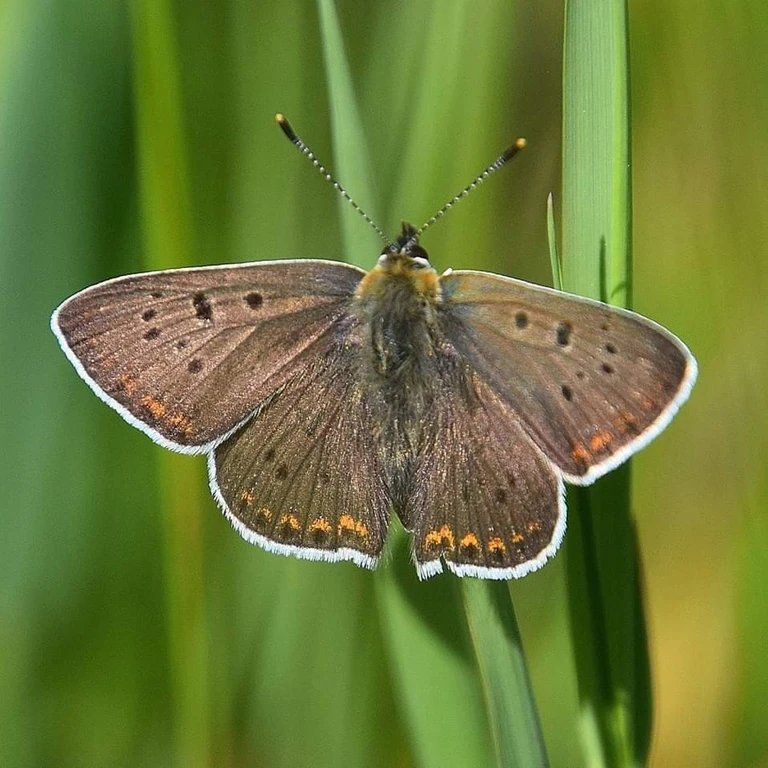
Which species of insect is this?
Lycaena tityrus (also Loweia tityrus)
